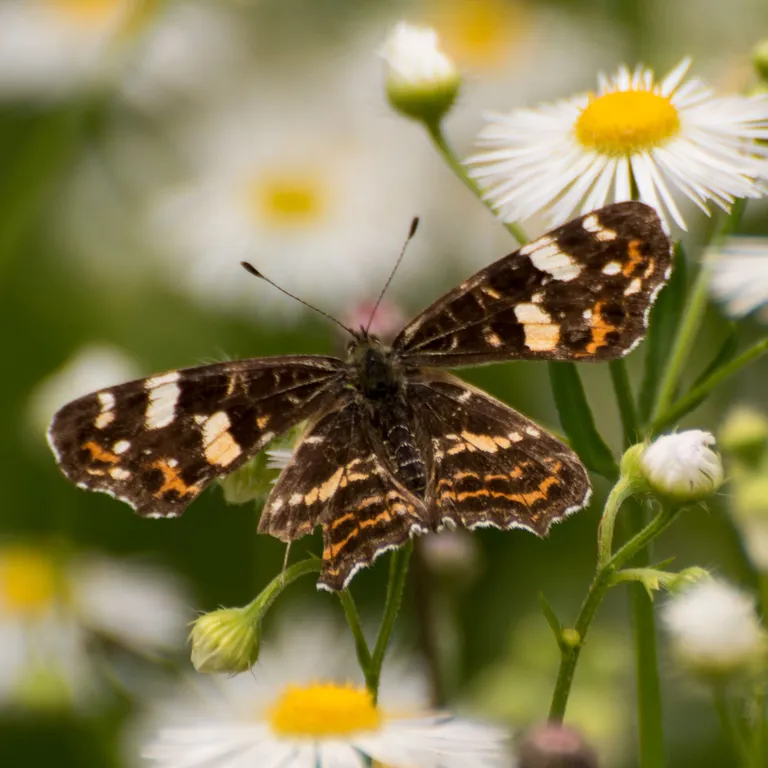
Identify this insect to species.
Araschnia levana
